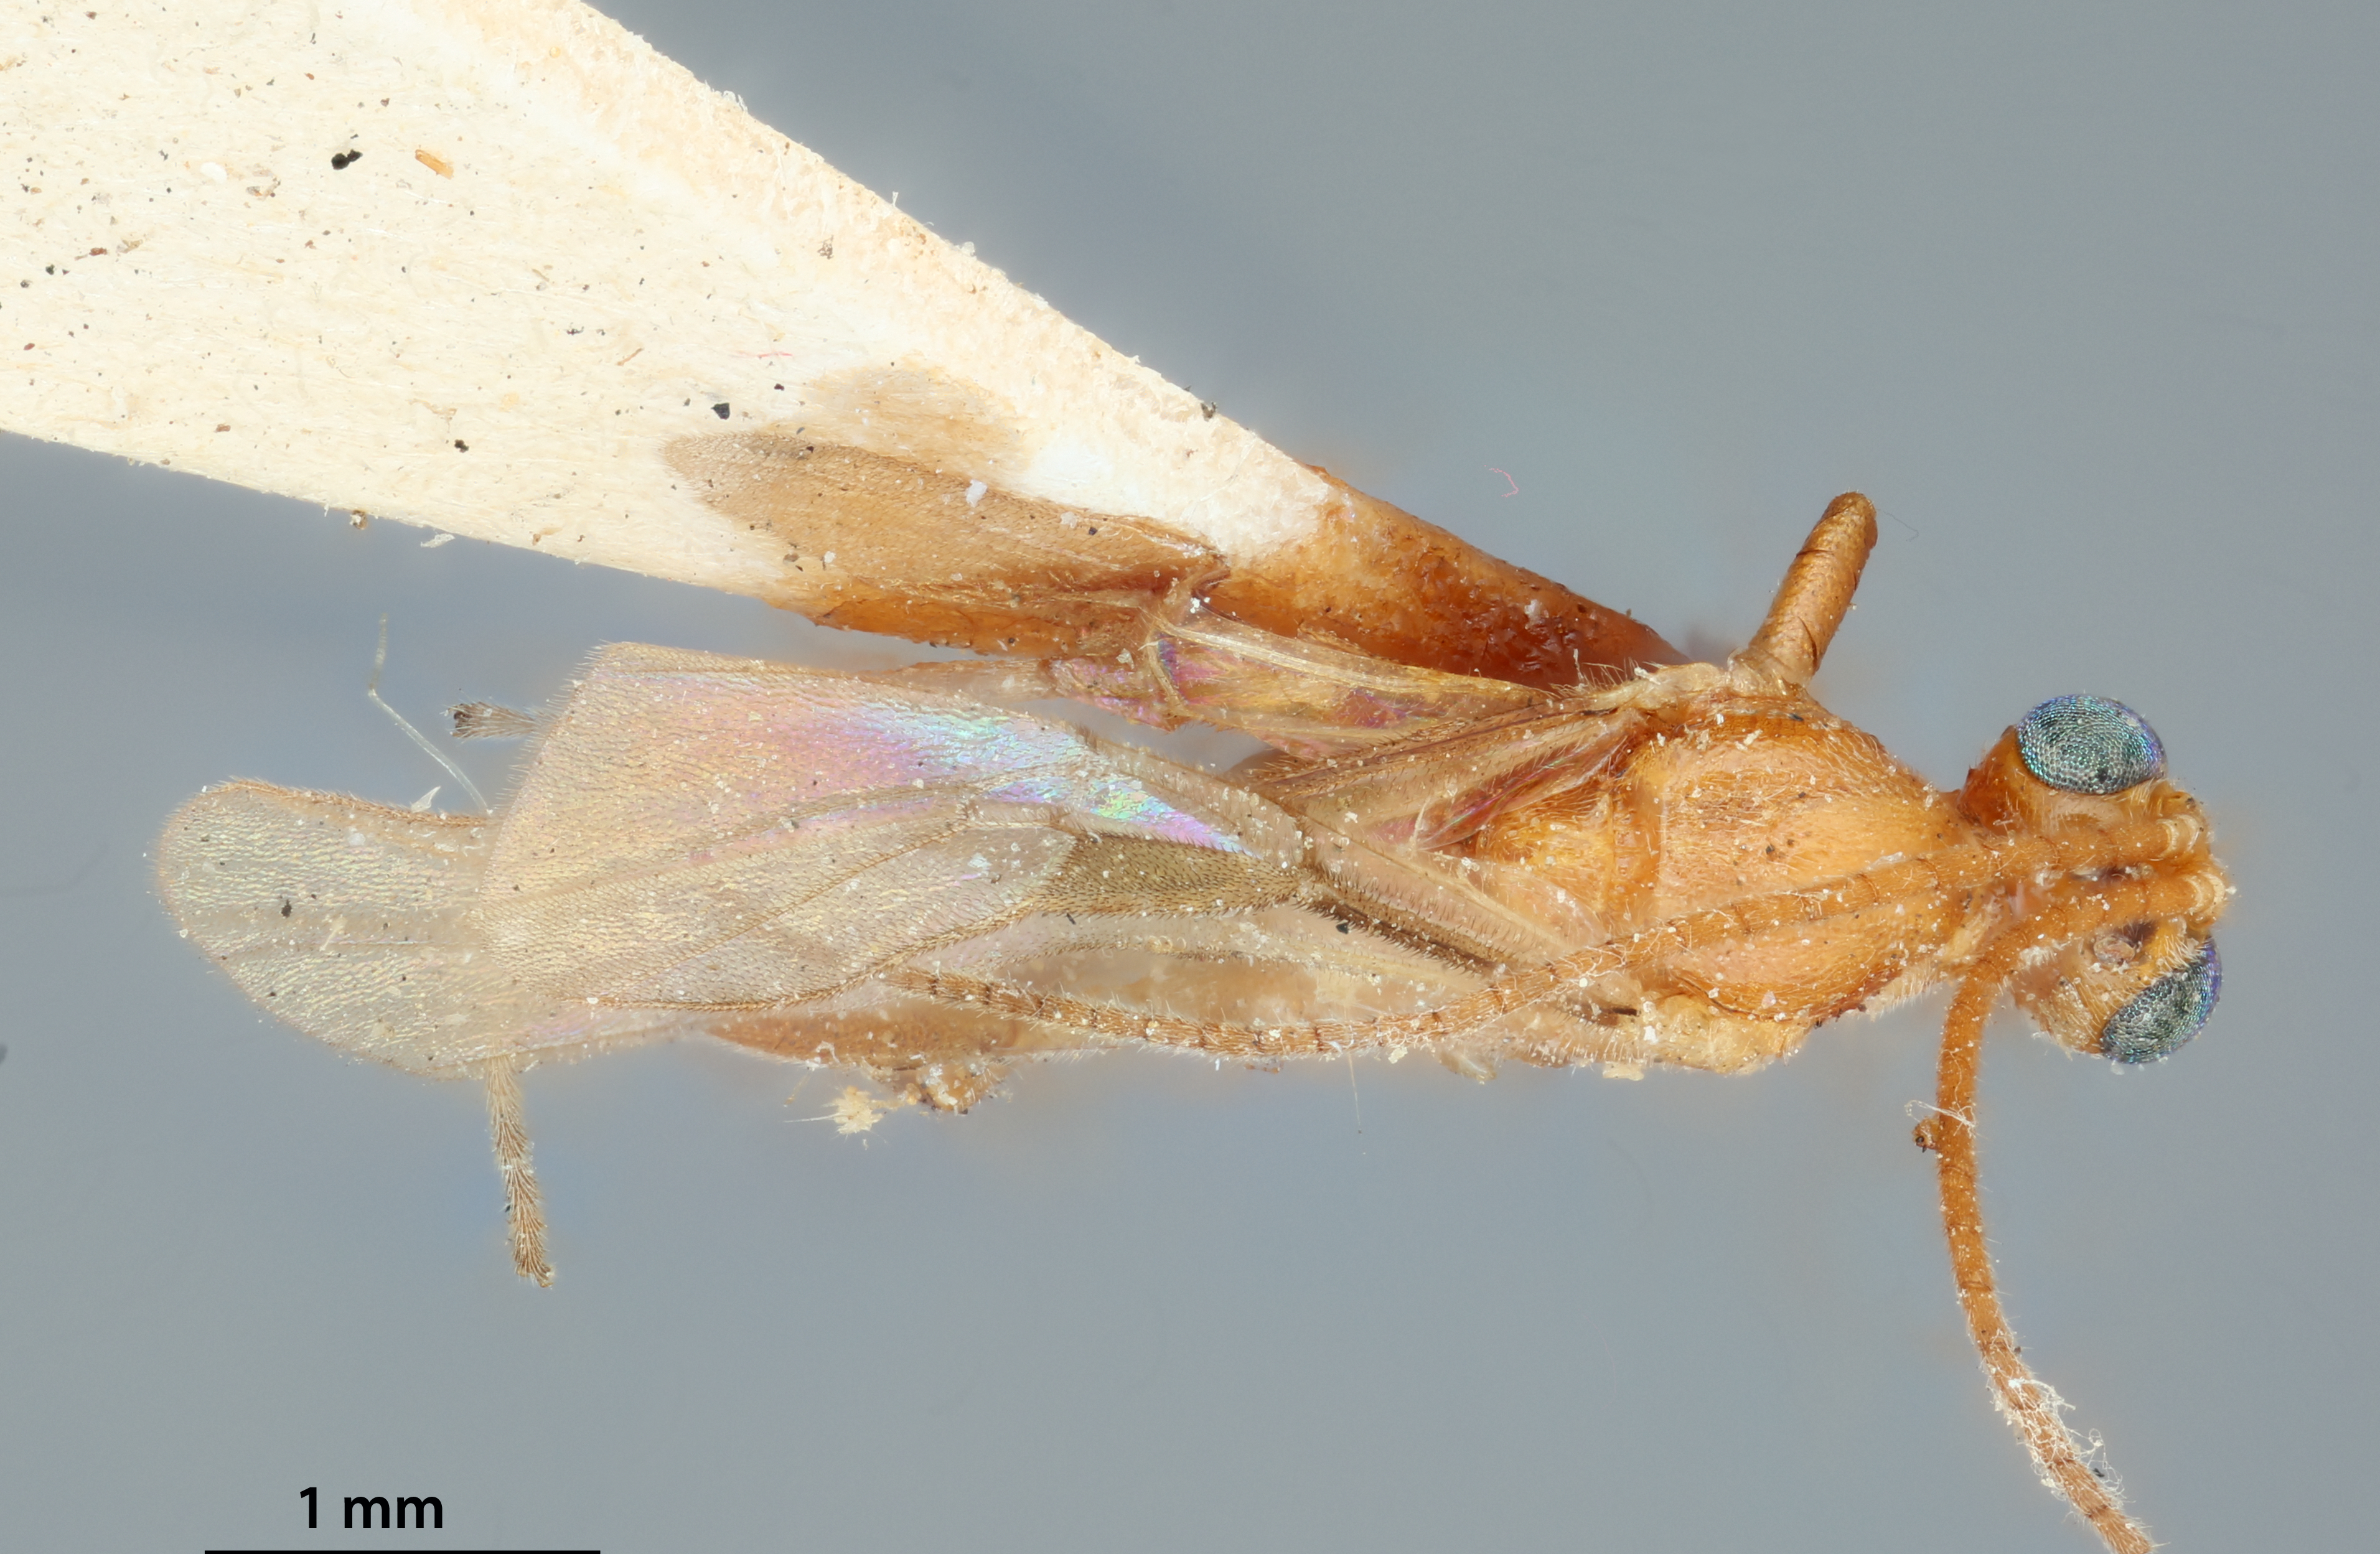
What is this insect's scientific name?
Meteorus oecopsidis
